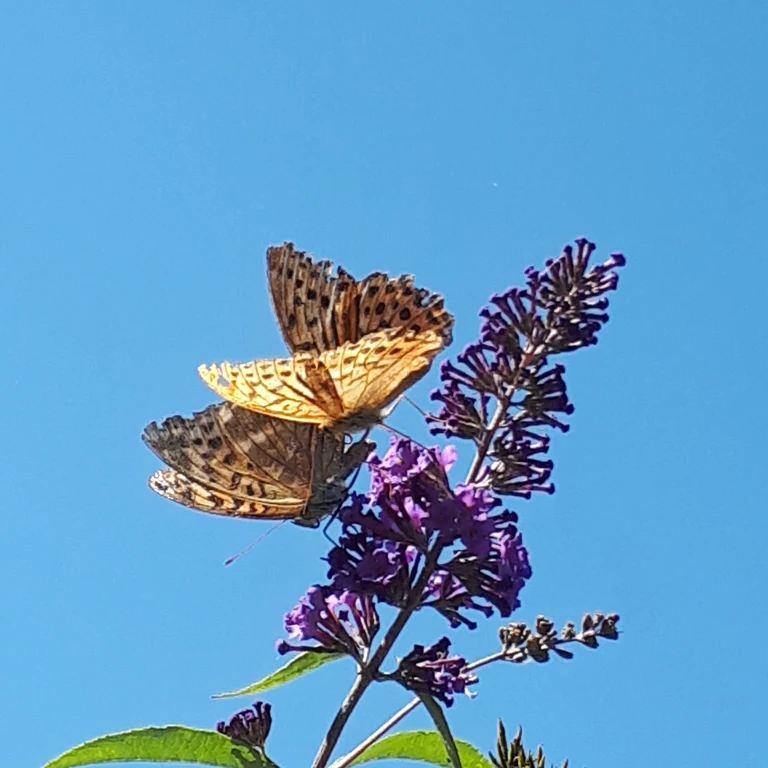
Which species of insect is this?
Argynnis paphia
